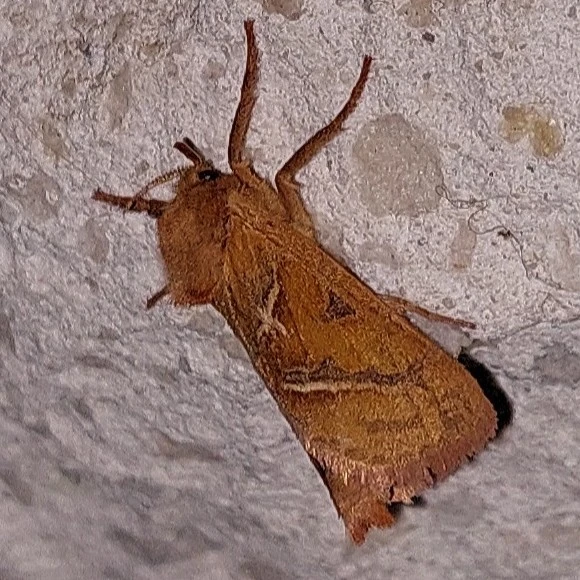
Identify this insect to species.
Triodia sylvina
